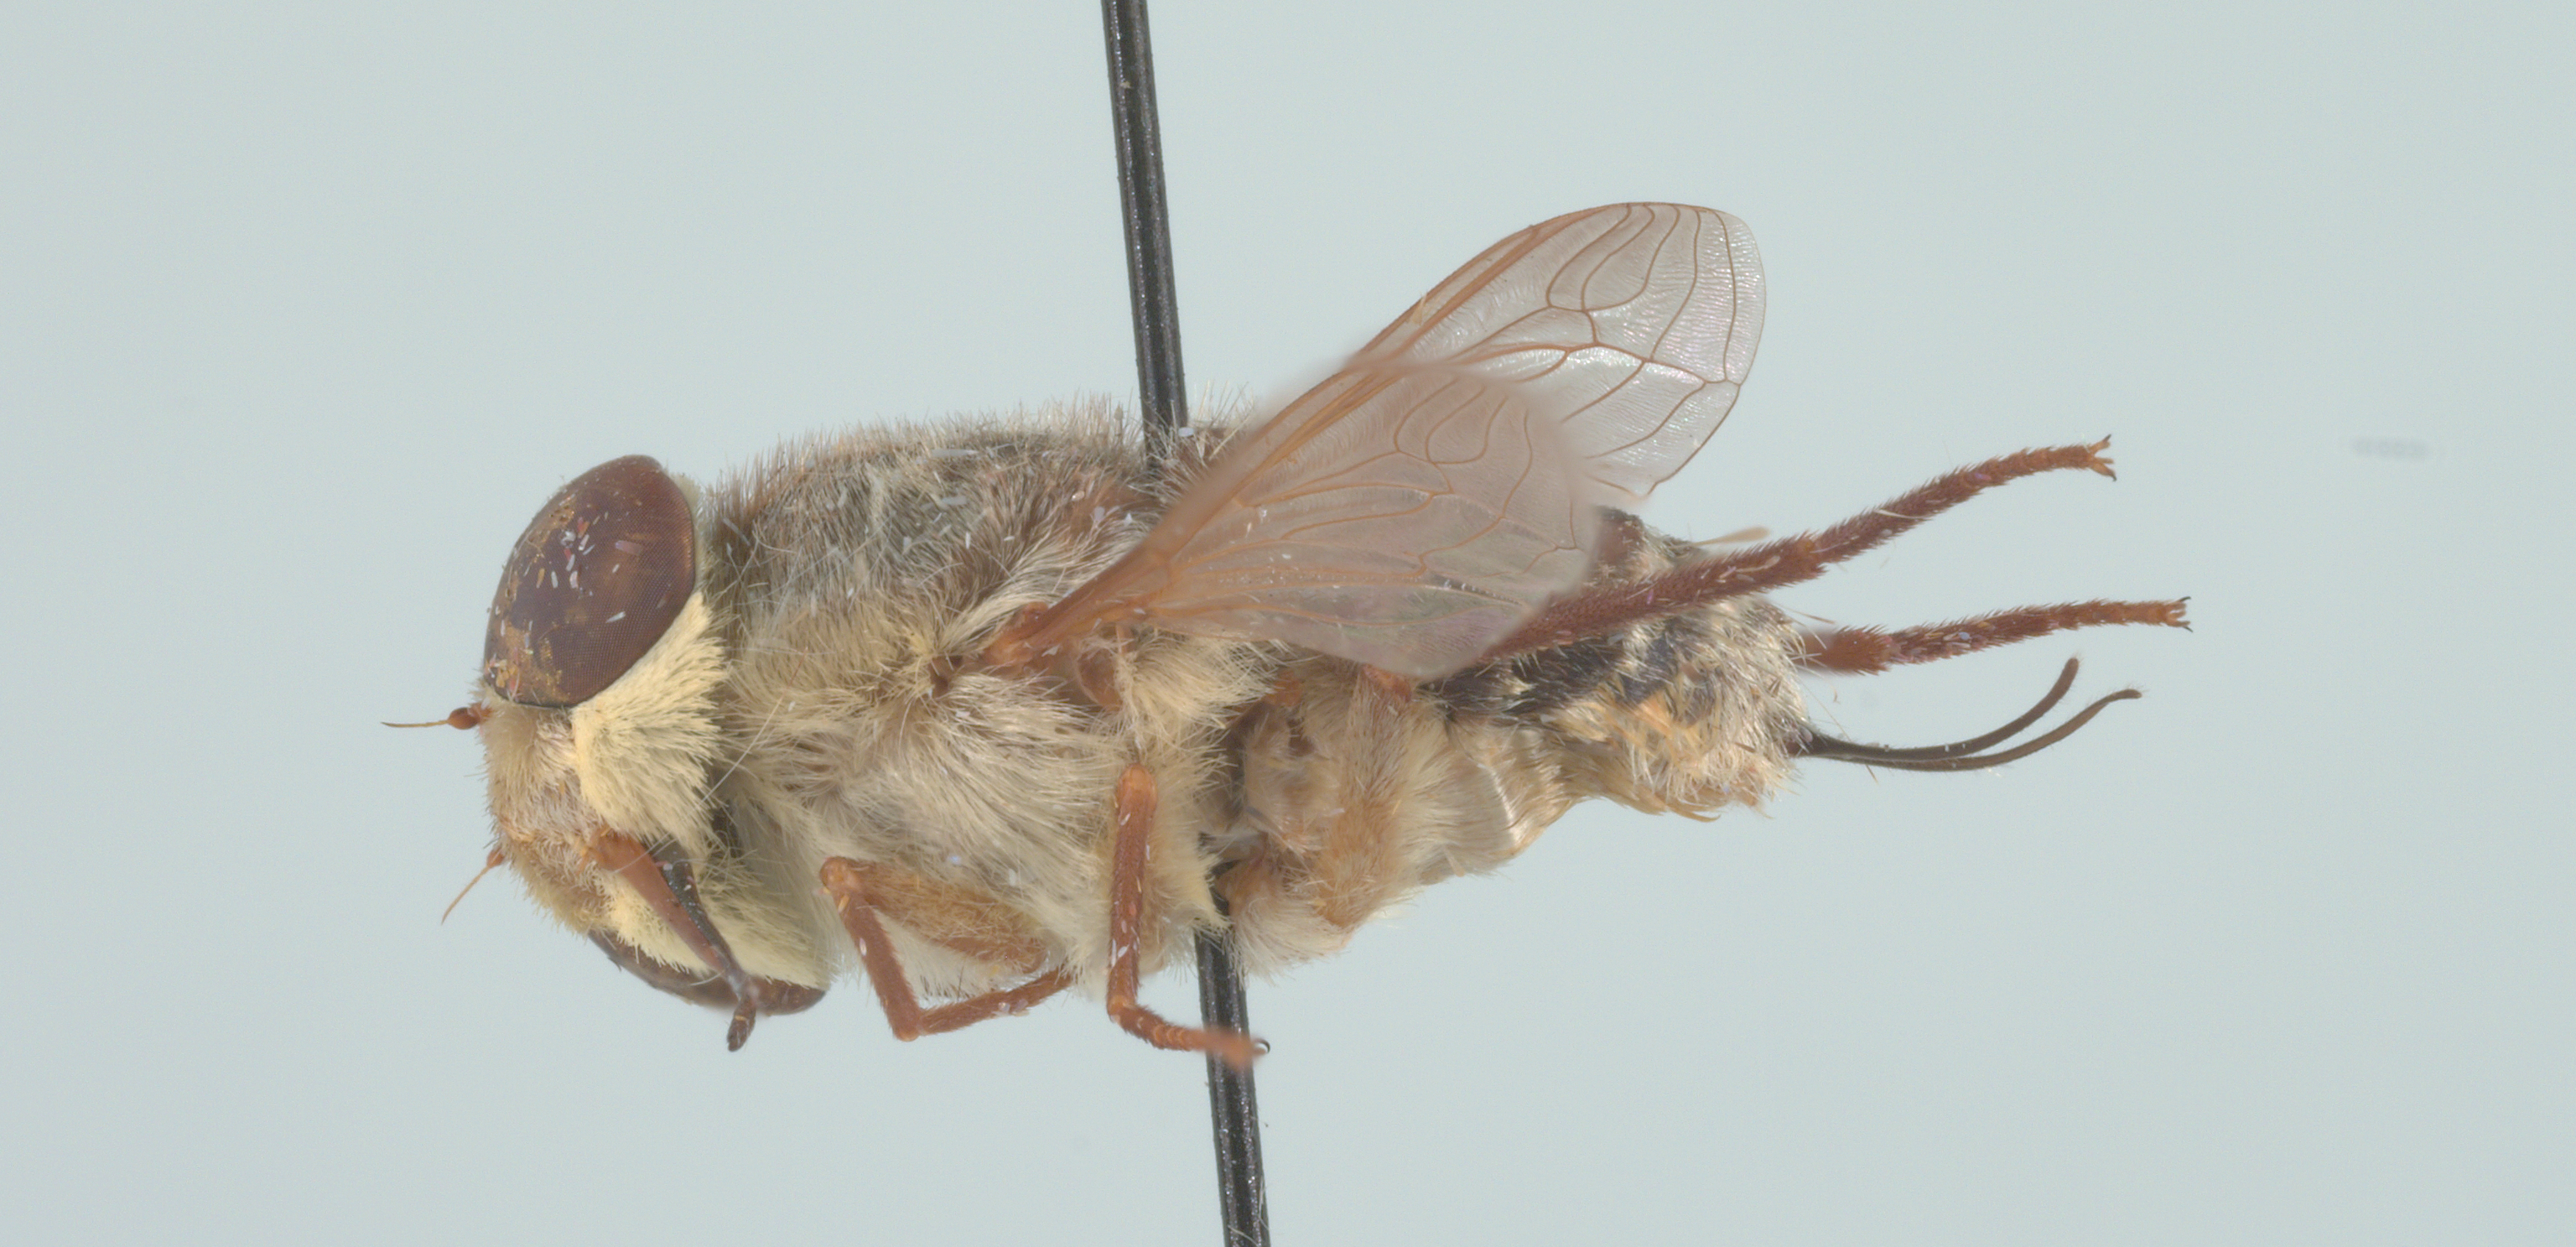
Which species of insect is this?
Neorhynchocephalus volaticus
